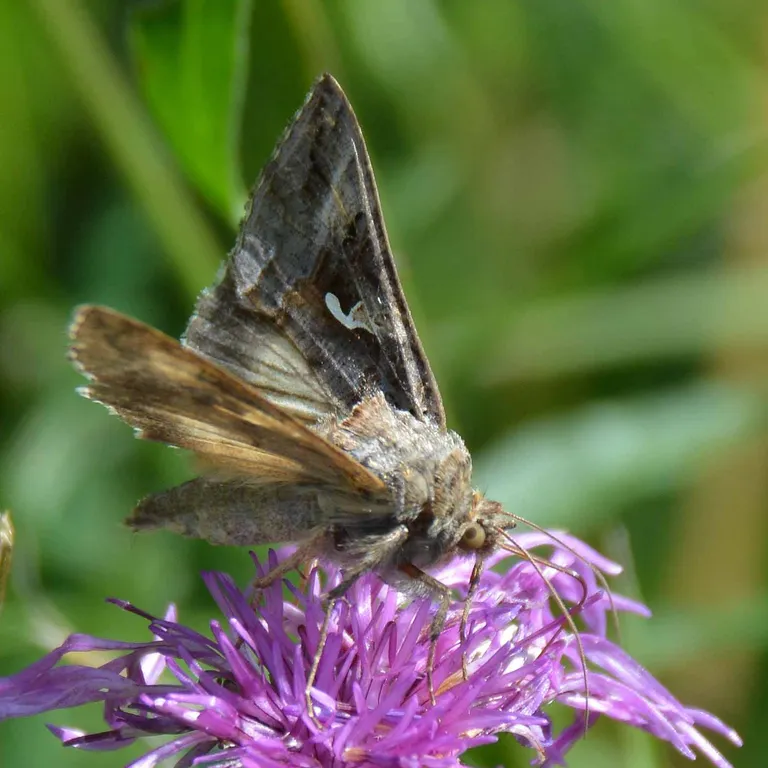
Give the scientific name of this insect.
Autographa gamma
